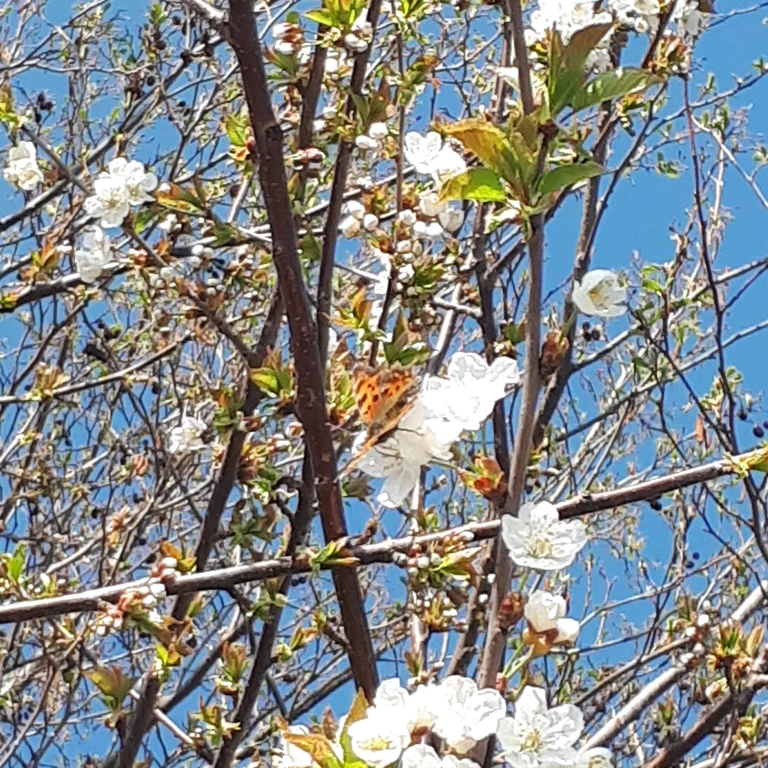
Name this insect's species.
Polygonia c-album
